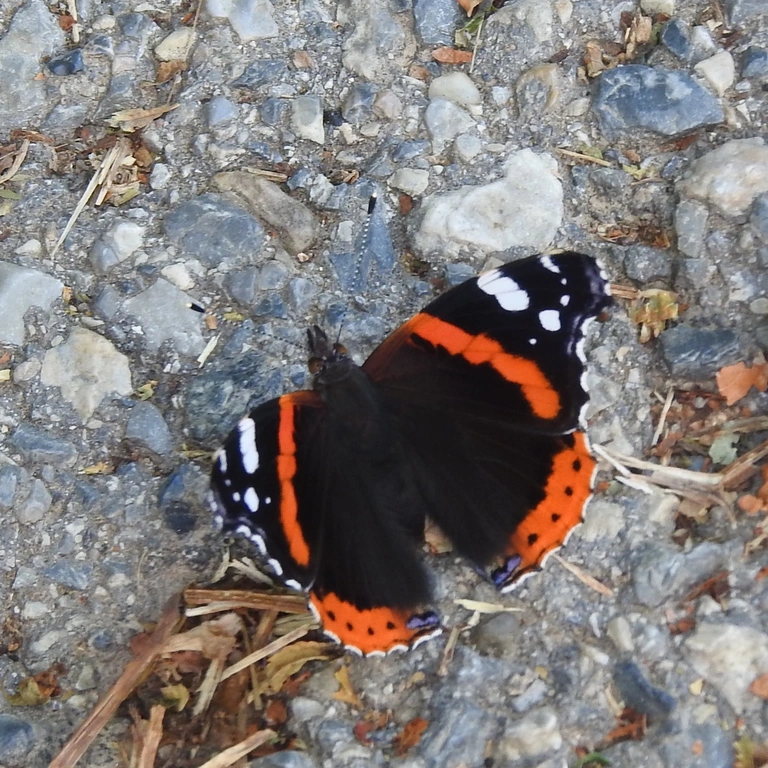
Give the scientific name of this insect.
Vanessa atalanta
